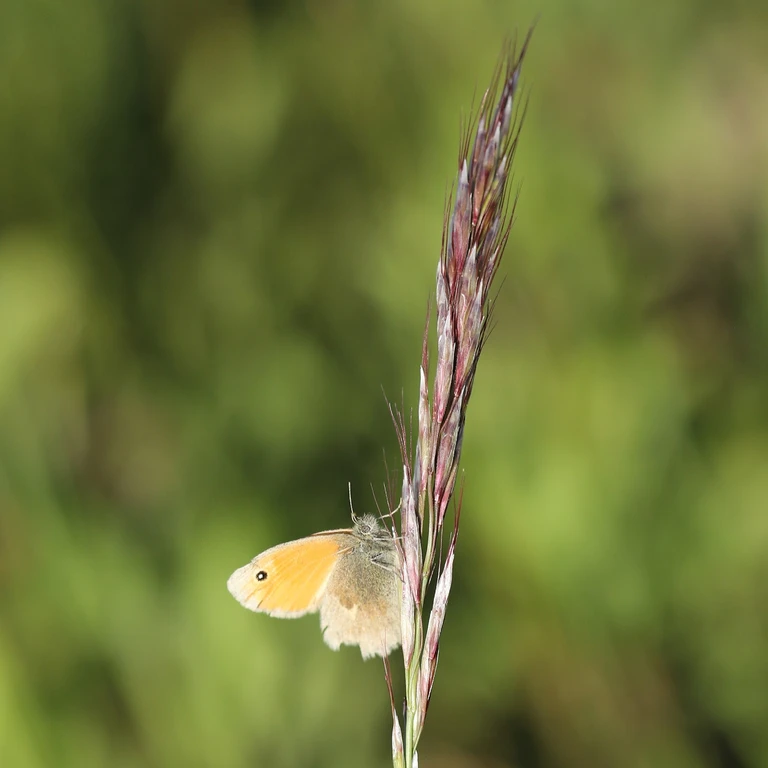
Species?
Coenonympha pamphilus
